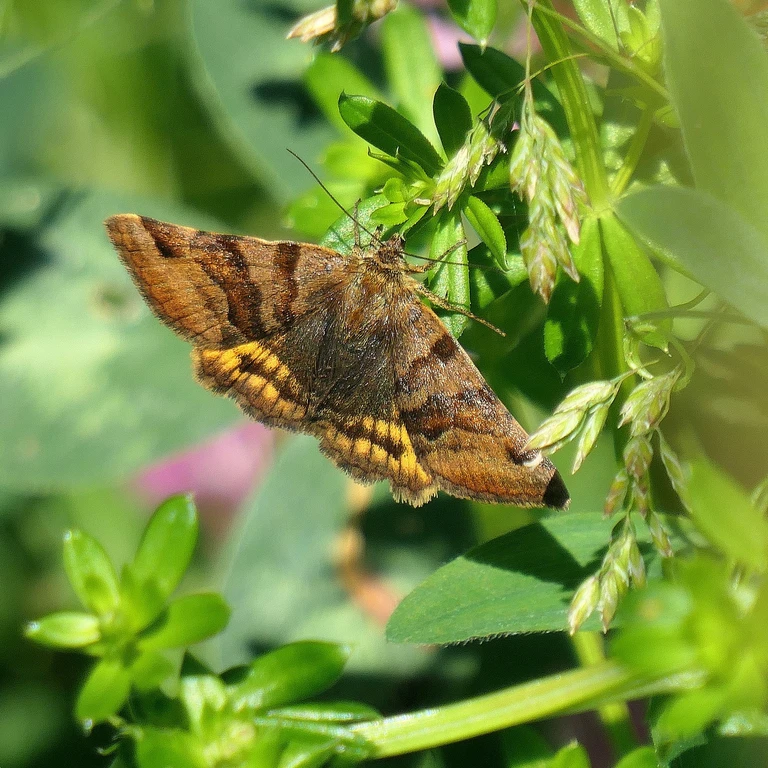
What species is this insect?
Euclidia glyphica
